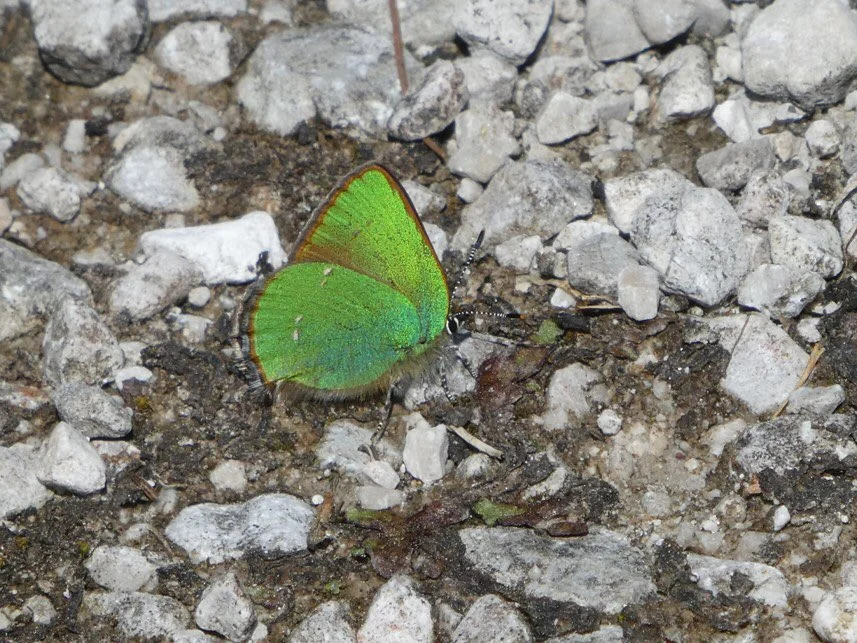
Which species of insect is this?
Callophrys rubi
